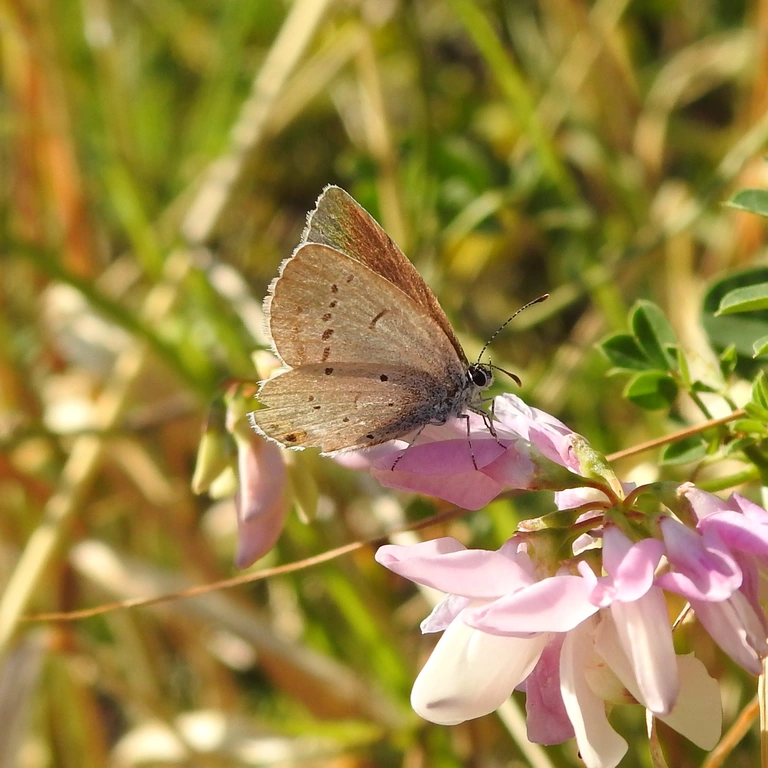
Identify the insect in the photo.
Cupido argiades (also Elkalyce argiades)
